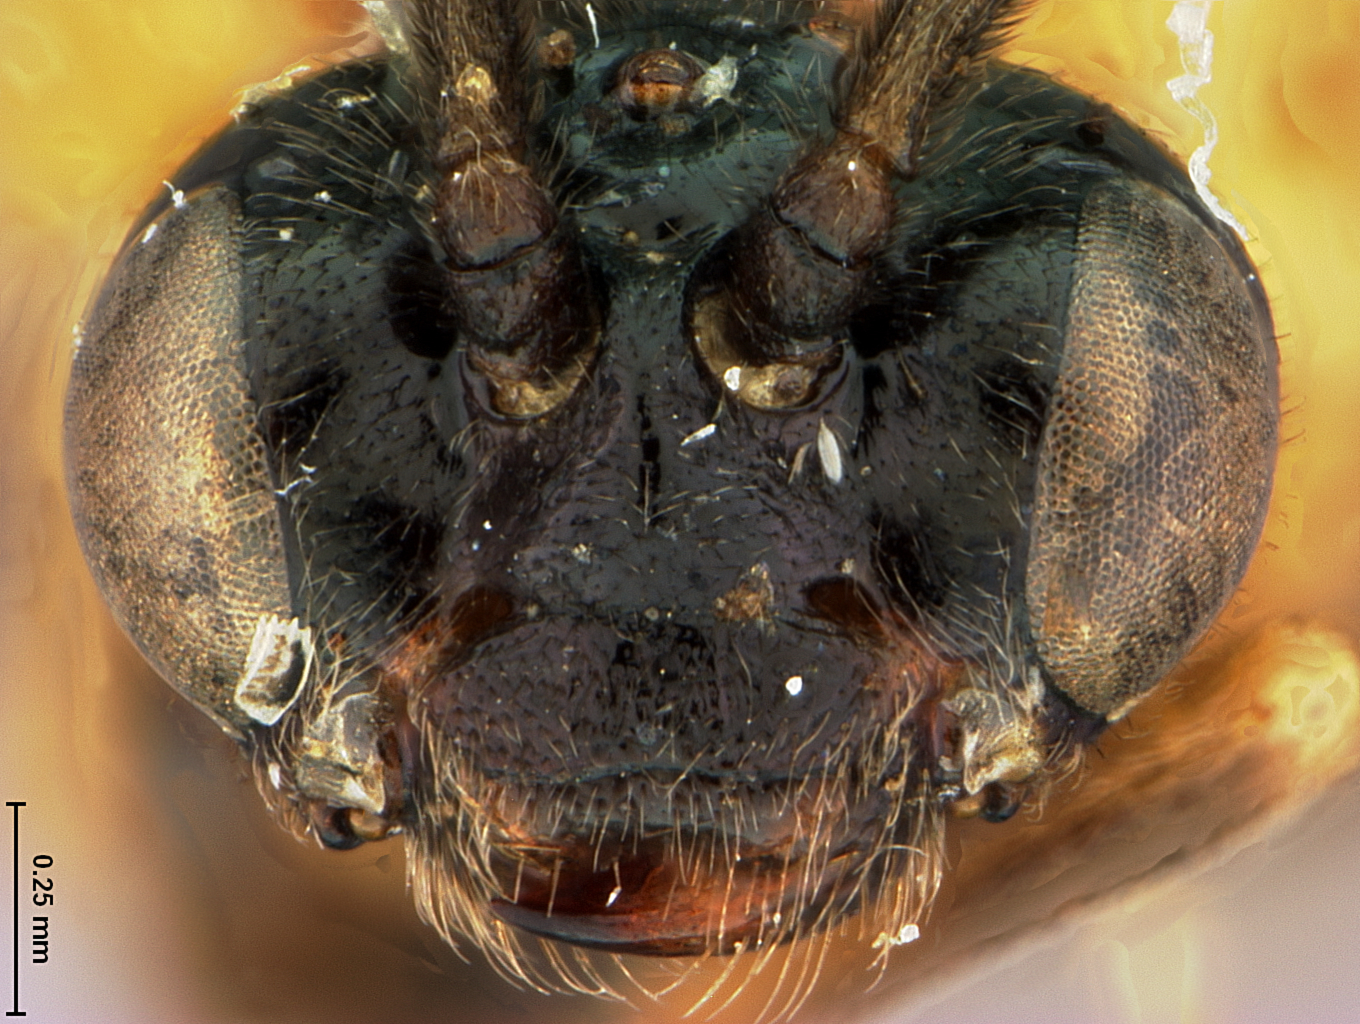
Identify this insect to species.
Sphacophilus holmus
